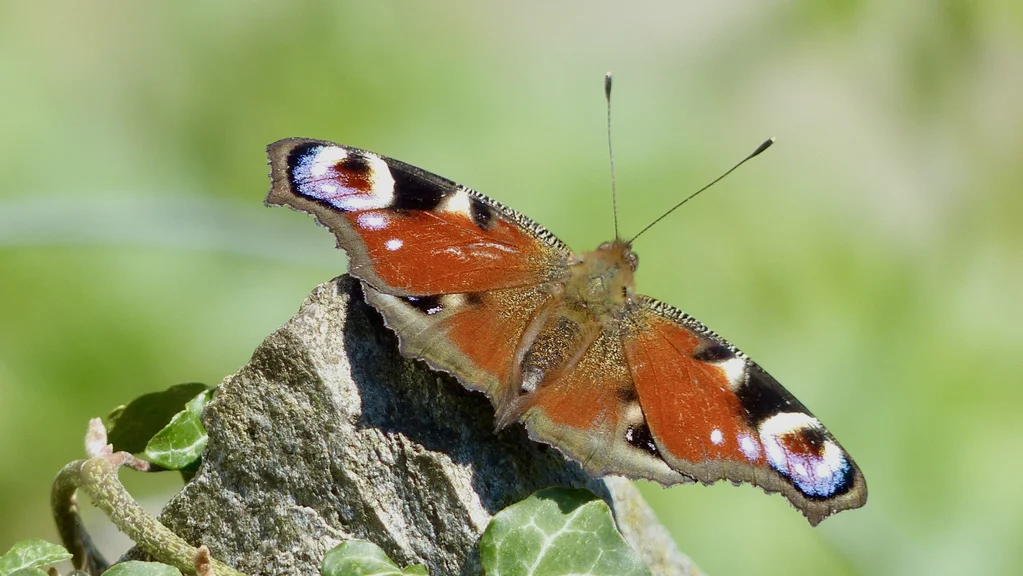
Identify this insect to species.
Aglais io
